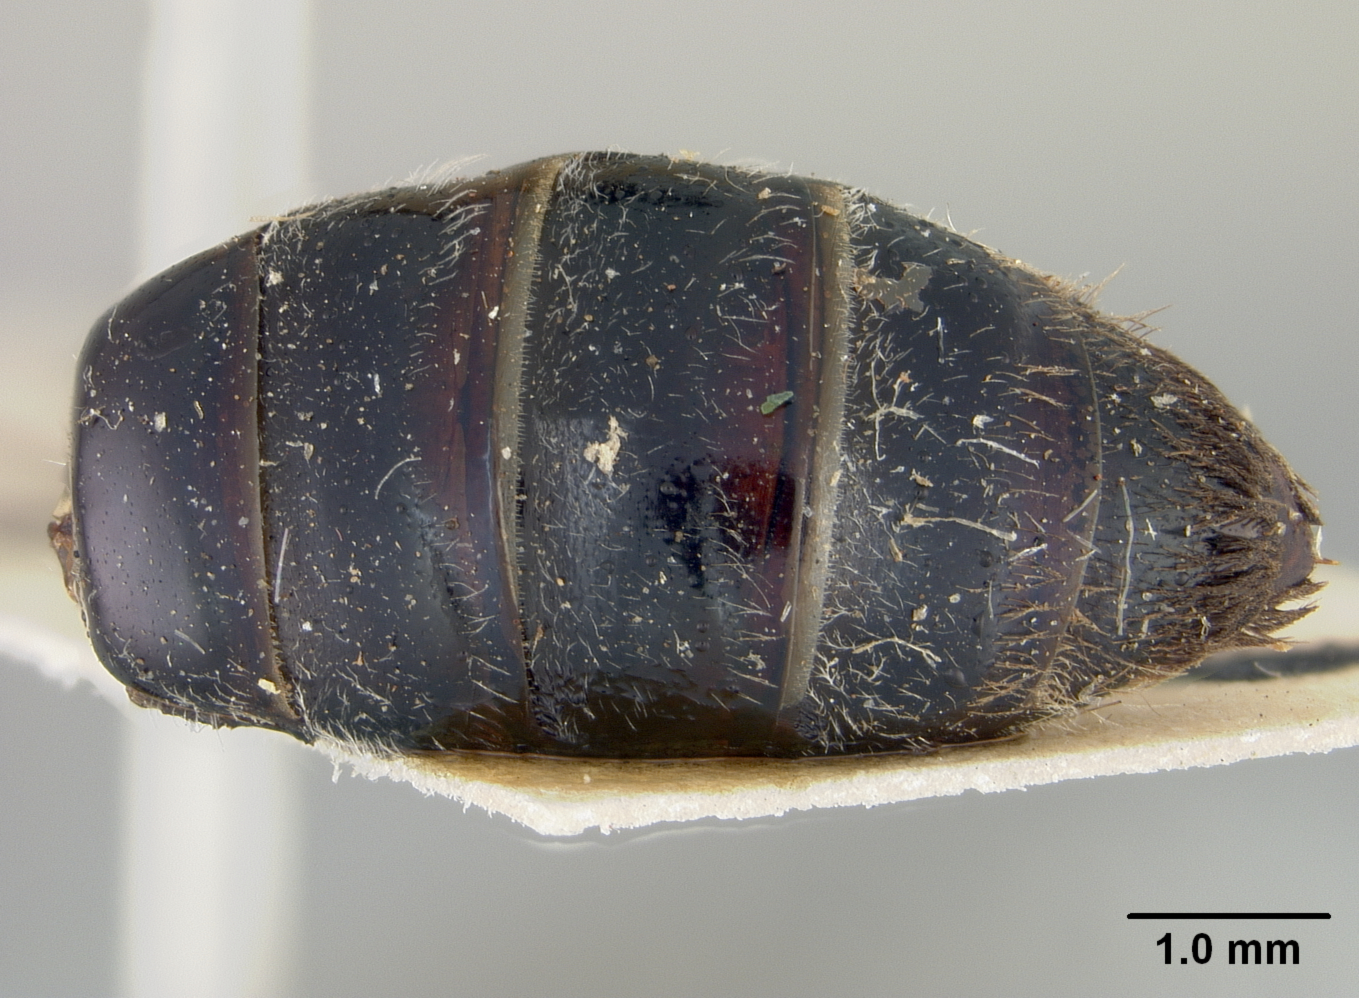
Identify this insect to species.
Paracolletes leai
